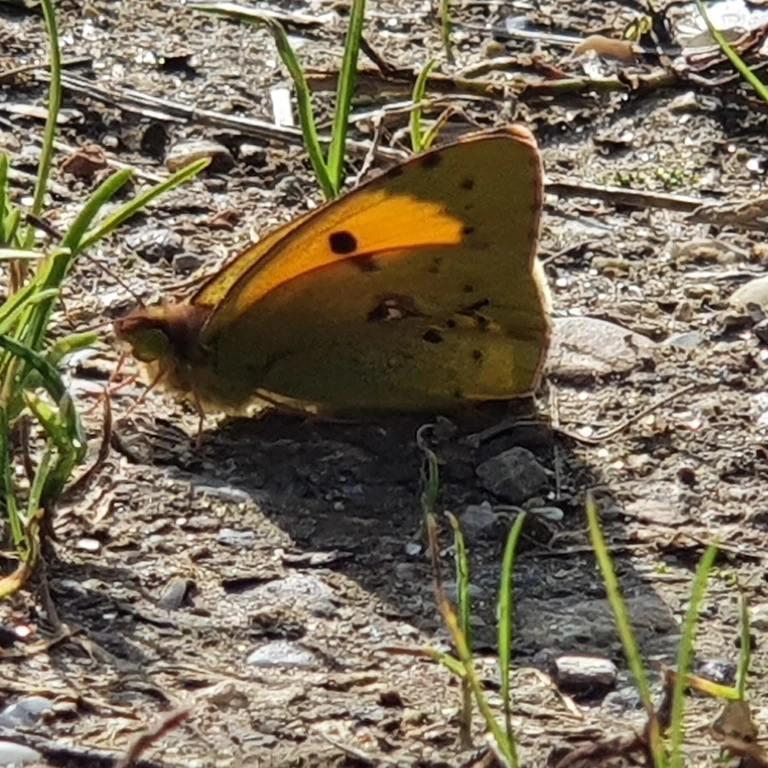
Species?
Colias croceus
